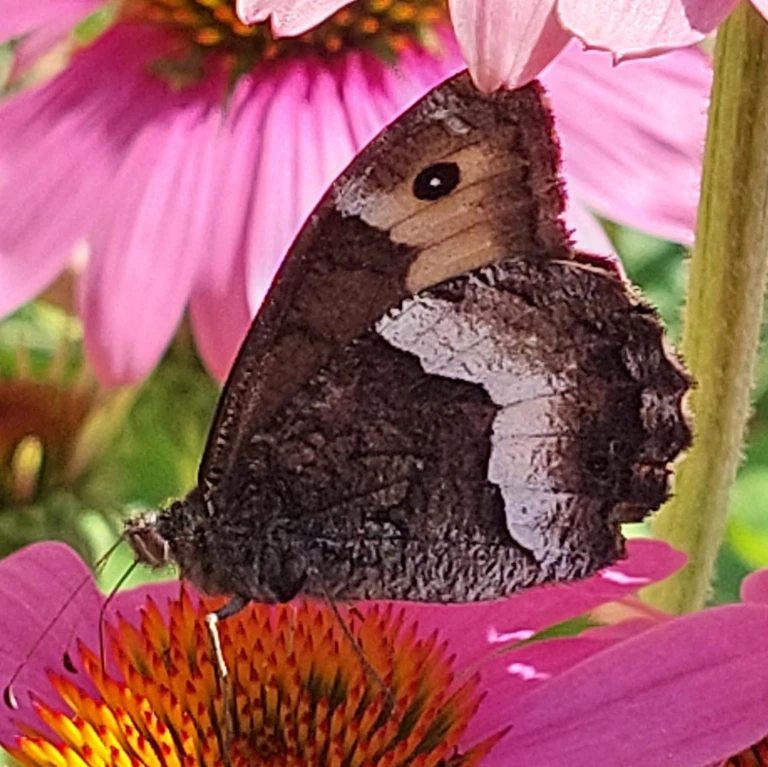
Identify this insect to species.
Hipparchia alcyone
